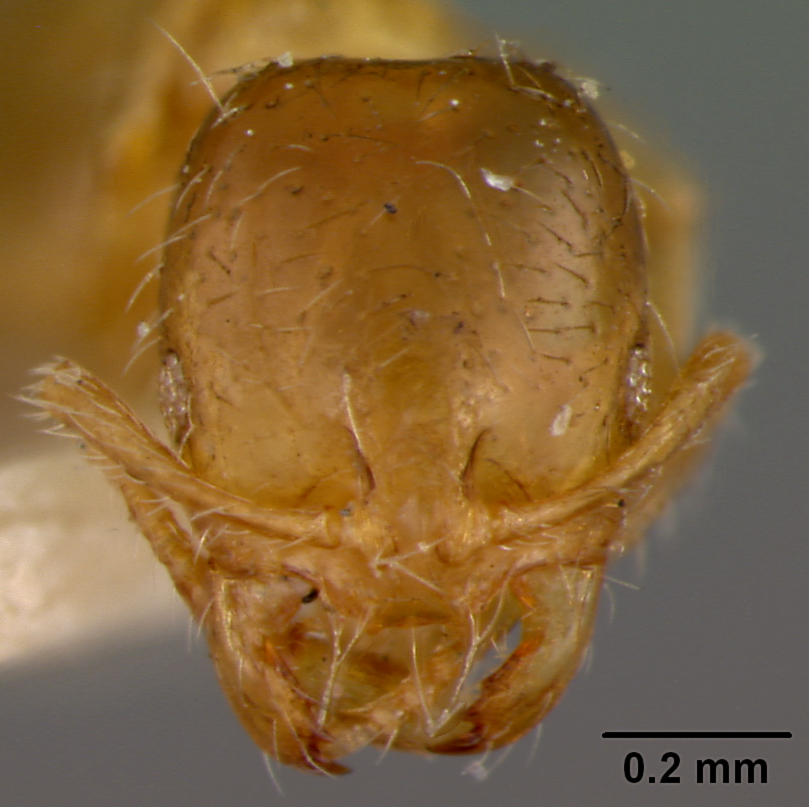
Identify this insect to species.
Solenopsis globularis
